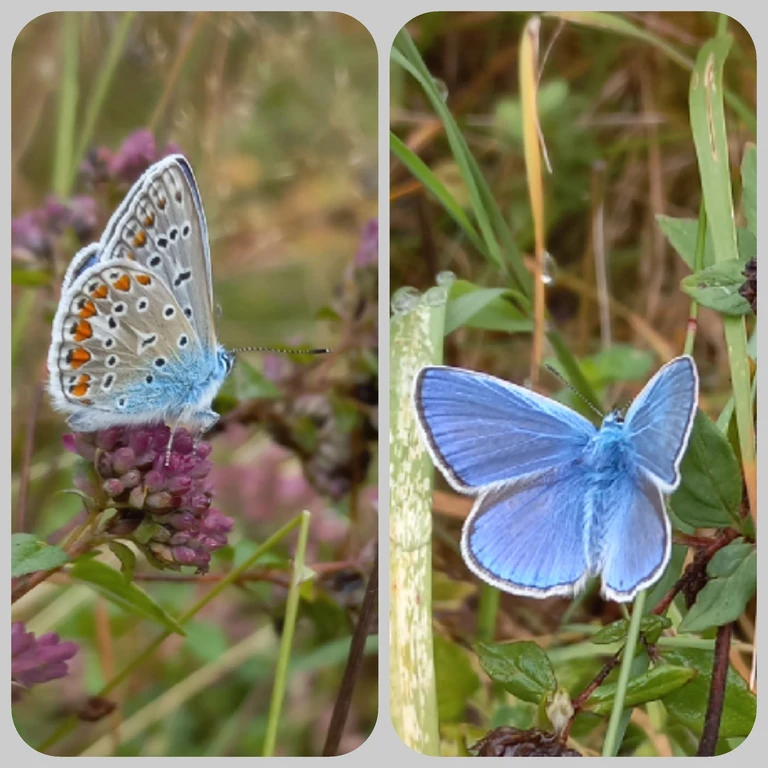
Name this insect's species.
Polyommatus icarus
